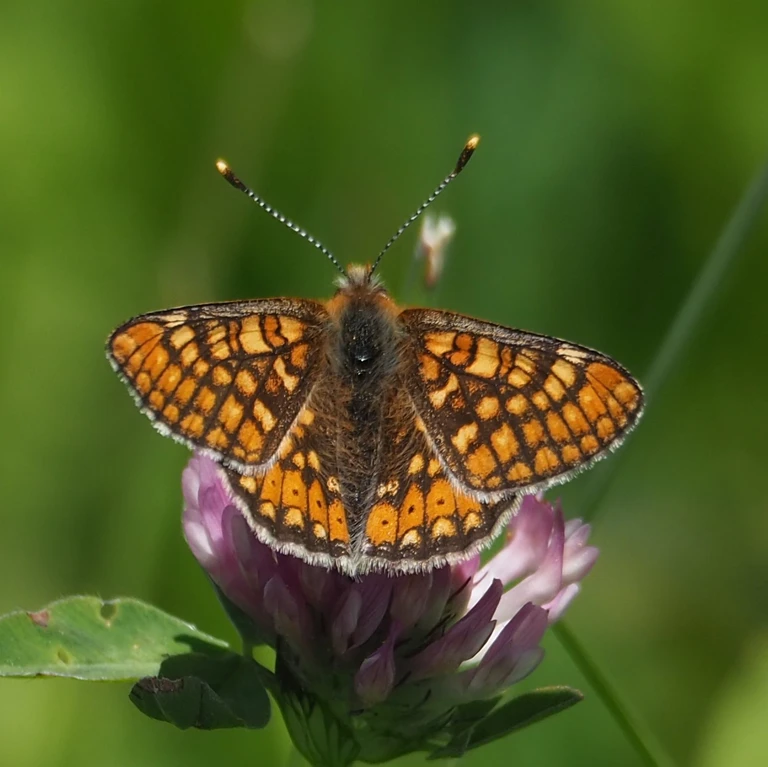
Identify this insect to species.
Euphydryas aurinia
